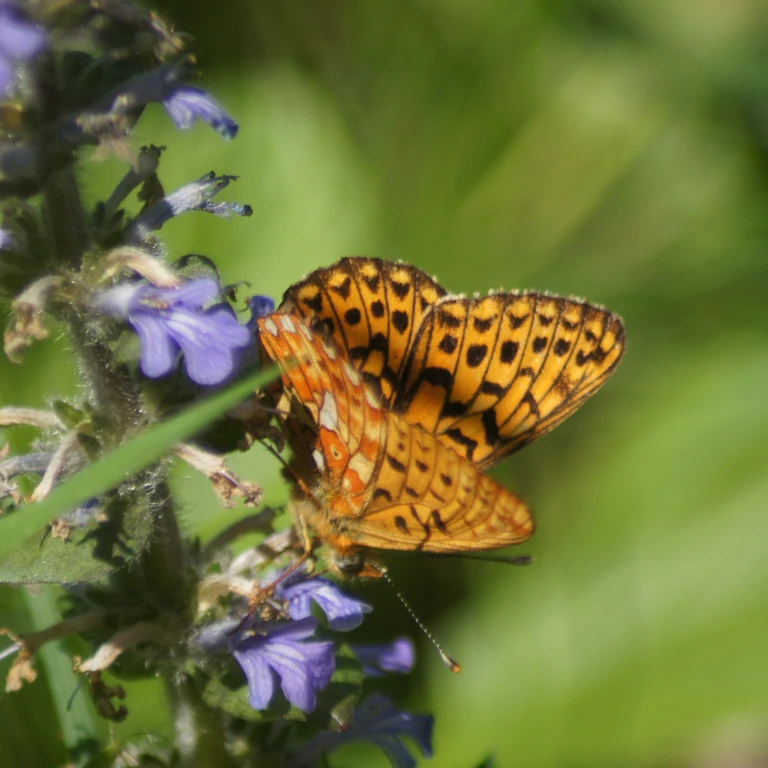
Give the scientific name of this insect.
Boloria euphrosyne (also Clossiana euphrosyne)
